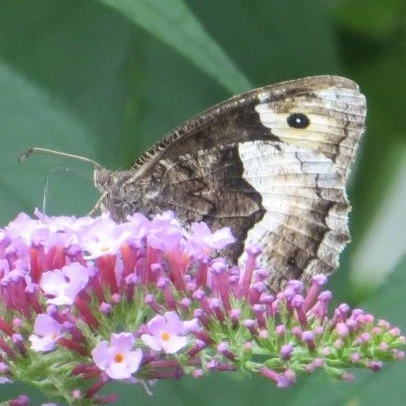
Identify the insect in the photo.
Hipparchia alcyone
